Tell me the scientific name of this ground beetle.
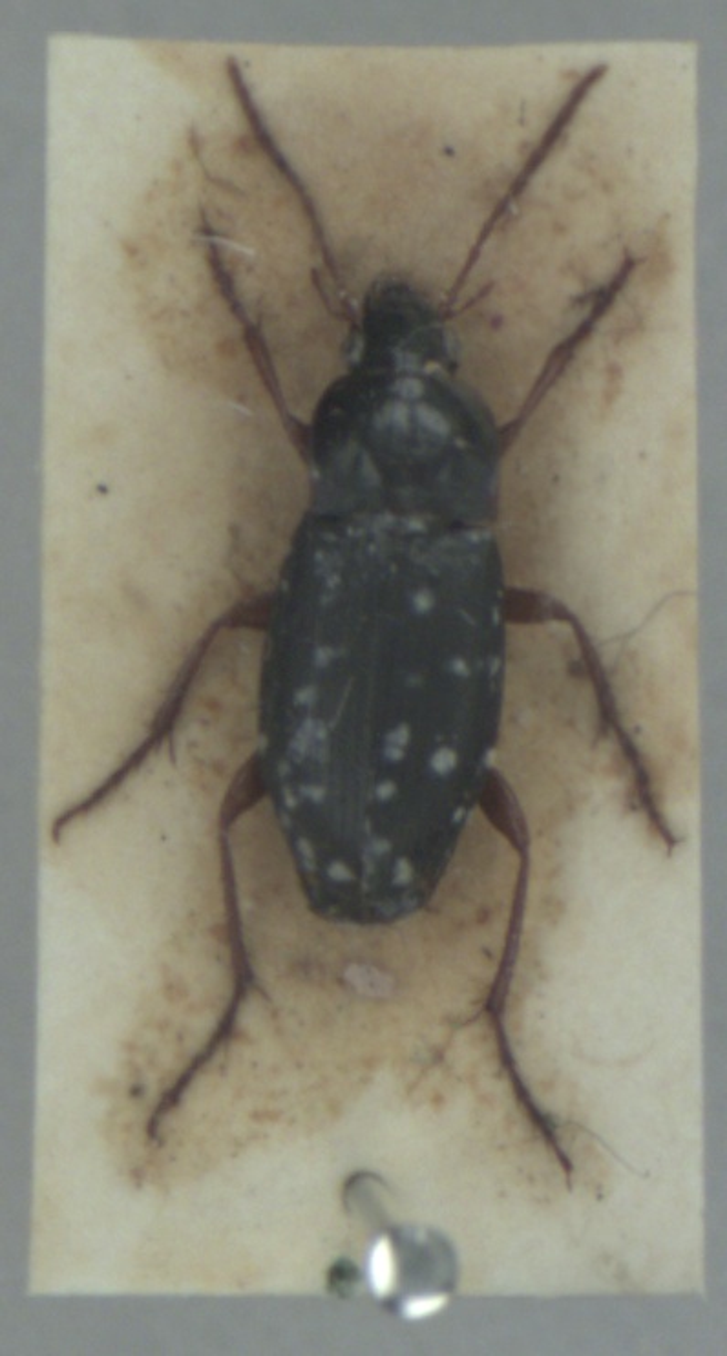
Calathus erratus
